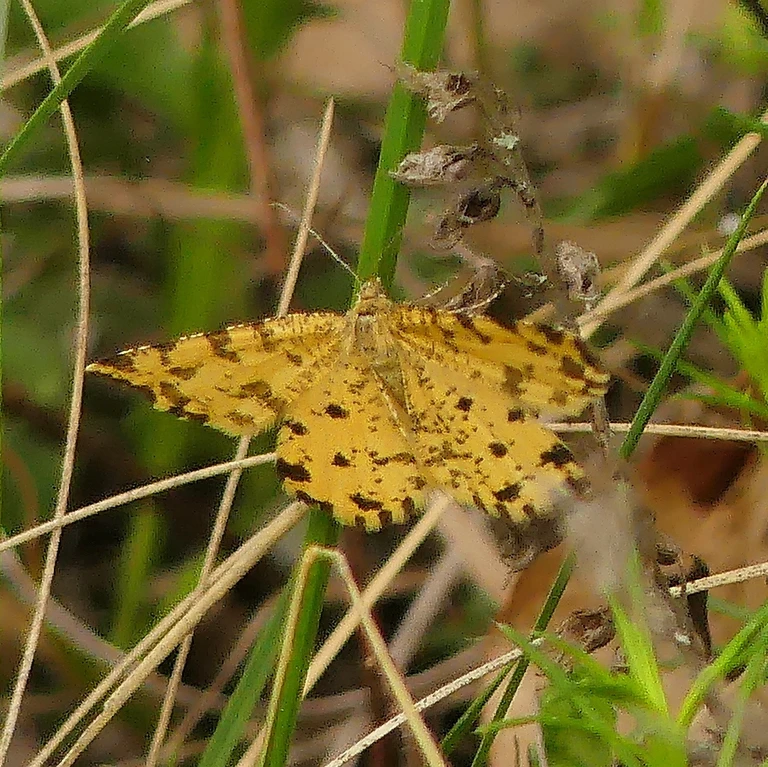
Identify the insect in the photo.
Pseudopanthera macularia
